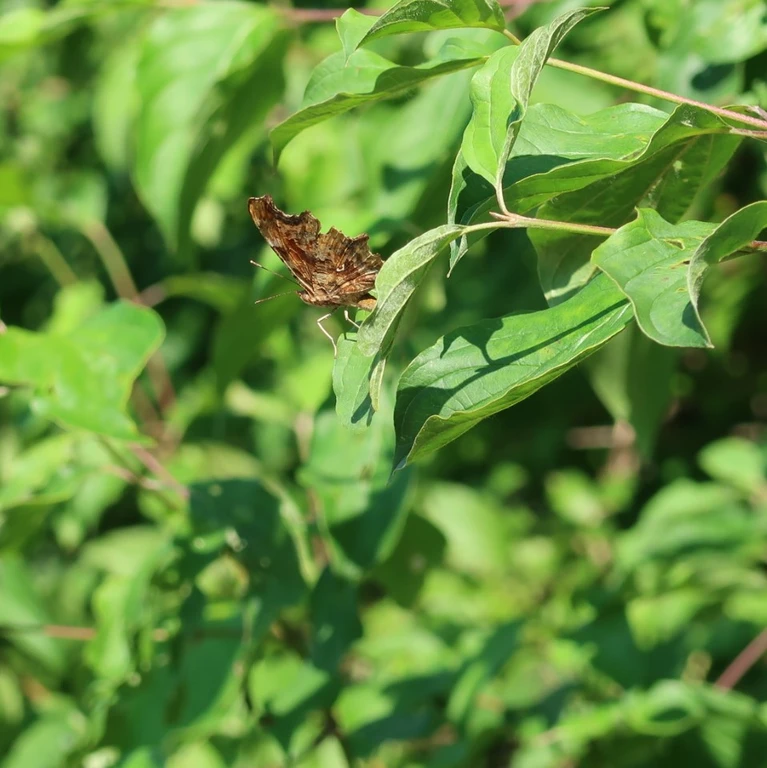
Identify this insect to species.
Polygonia c-album
